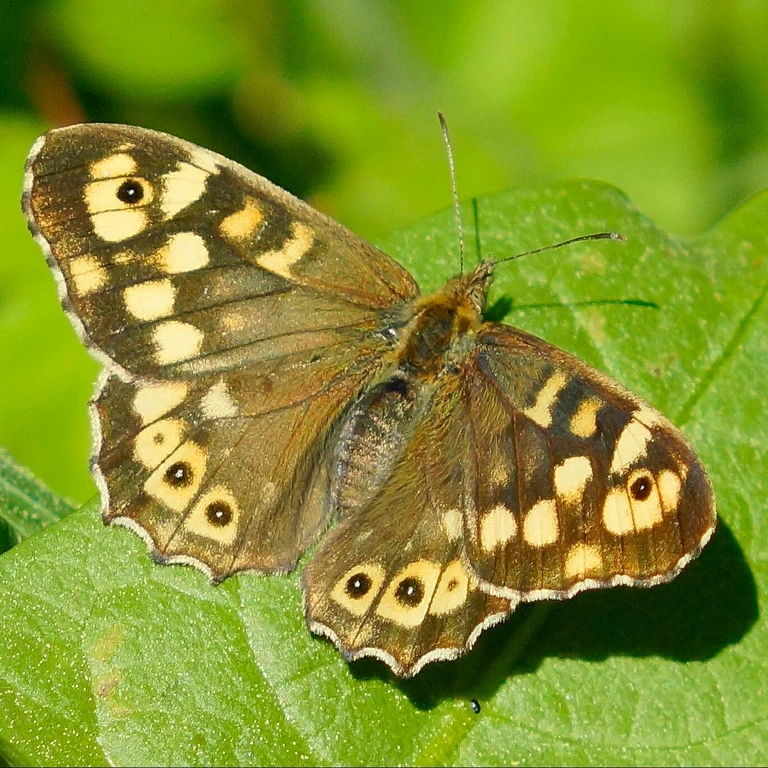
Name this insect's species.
Pararge aegeria
